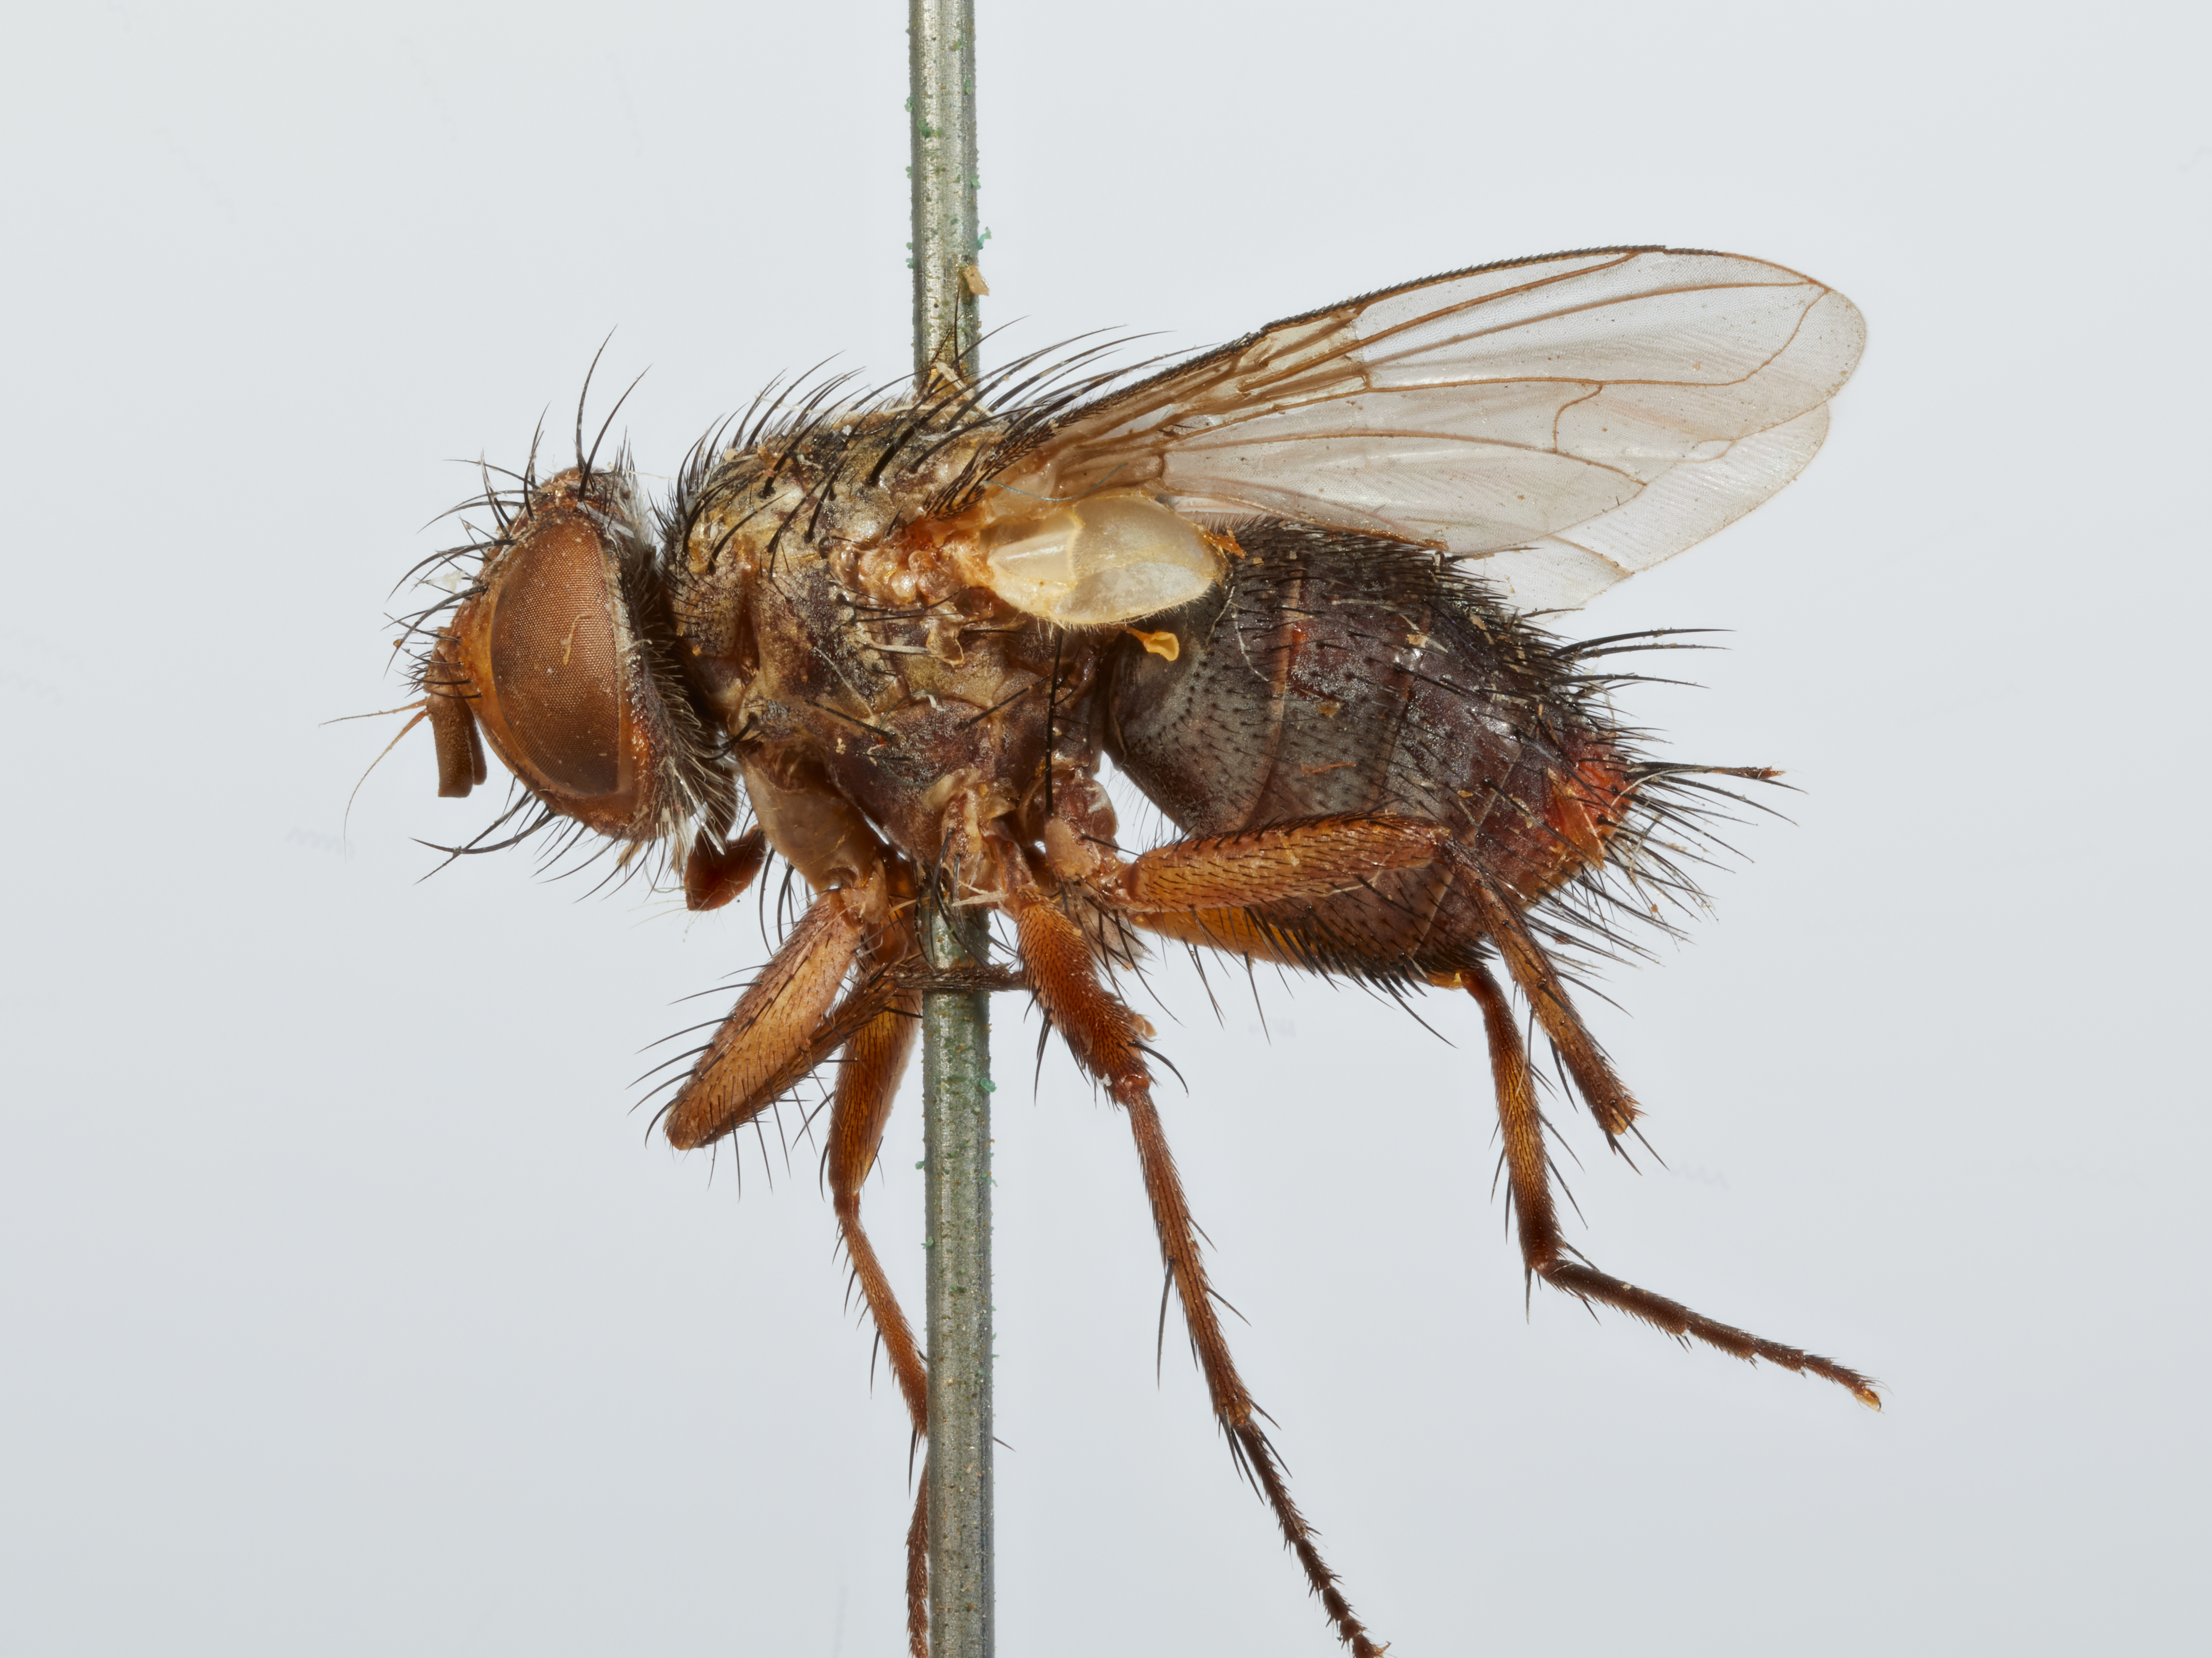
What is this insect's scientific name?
Spathimeigenia spinigera
